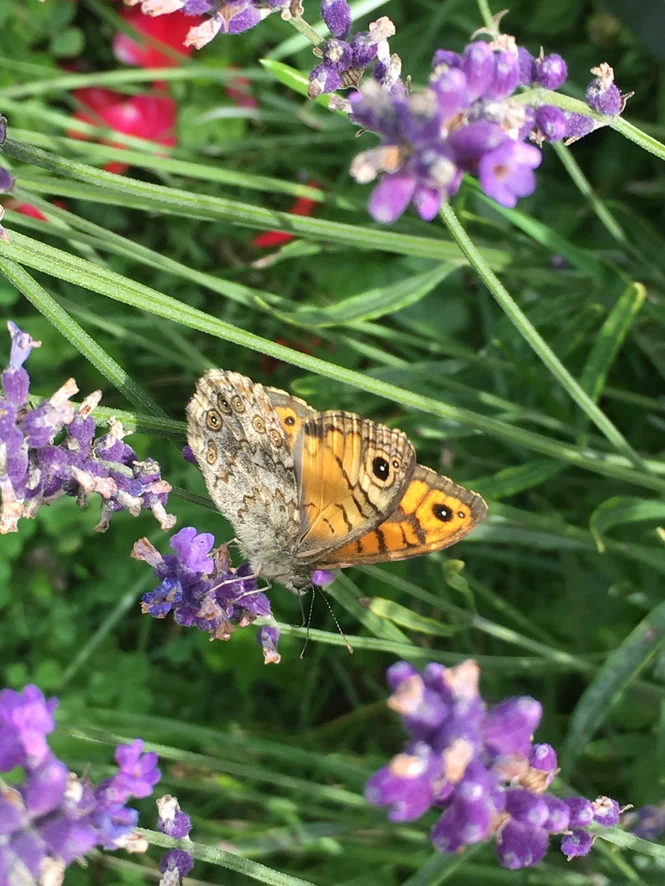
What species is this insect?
Lasiommata megera (also Pararge megera)
